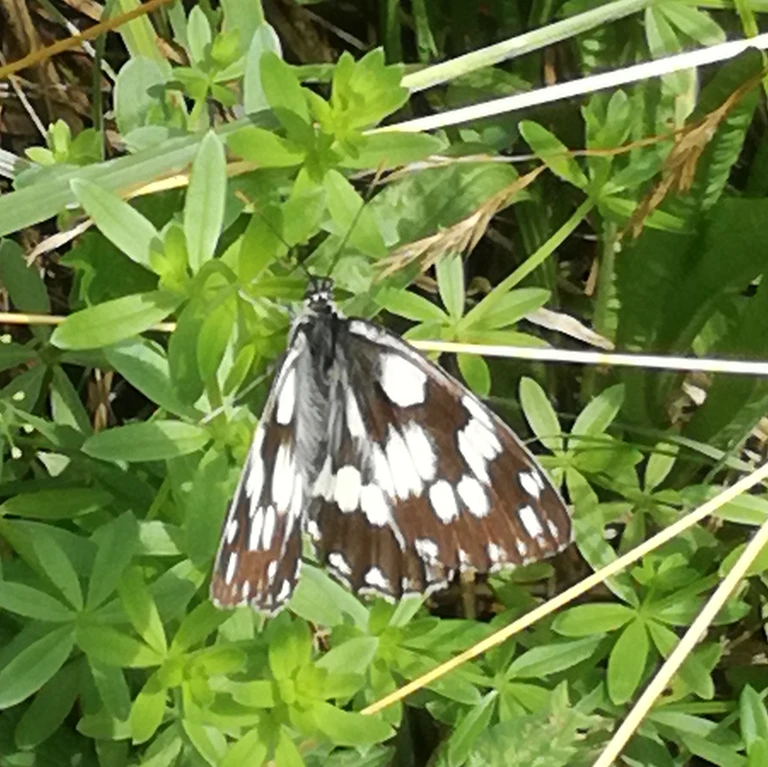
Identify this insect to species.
Melanargia galathea
